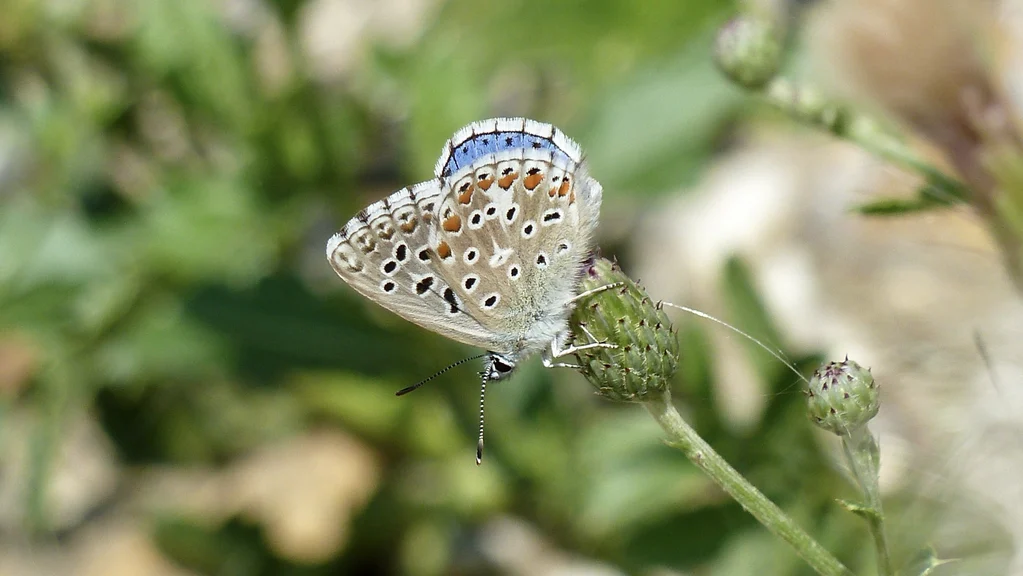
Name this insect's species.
Lysandra bellargus
